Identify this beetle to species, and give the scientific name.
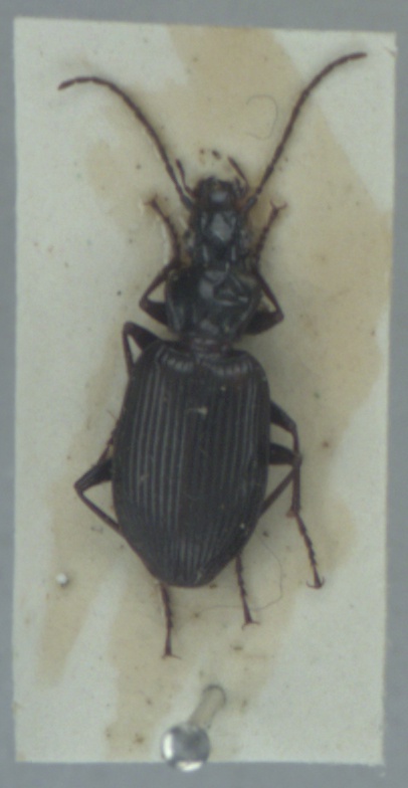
Platynus assimilis
